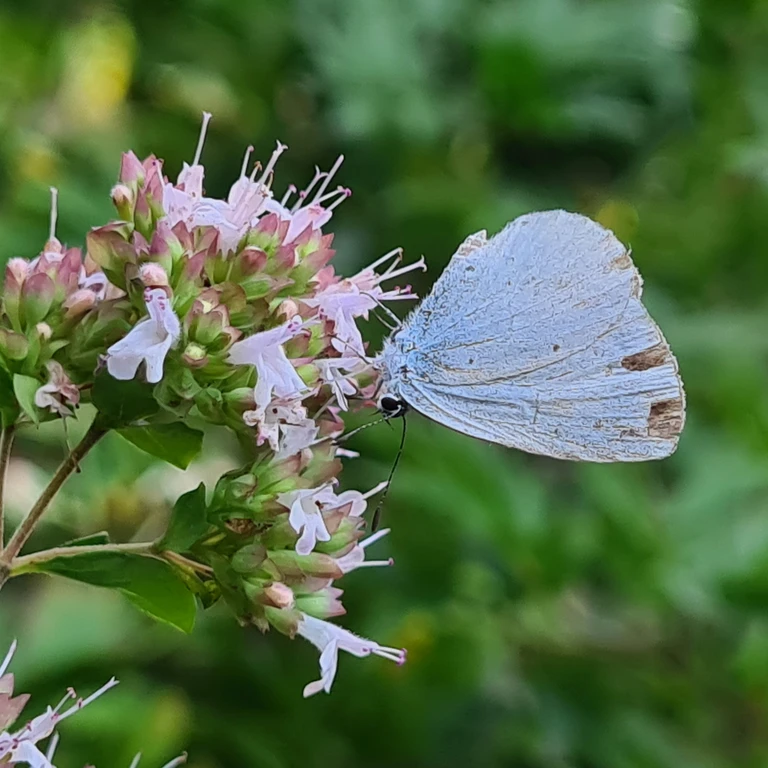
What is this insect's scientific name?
Celastrina argiolus
